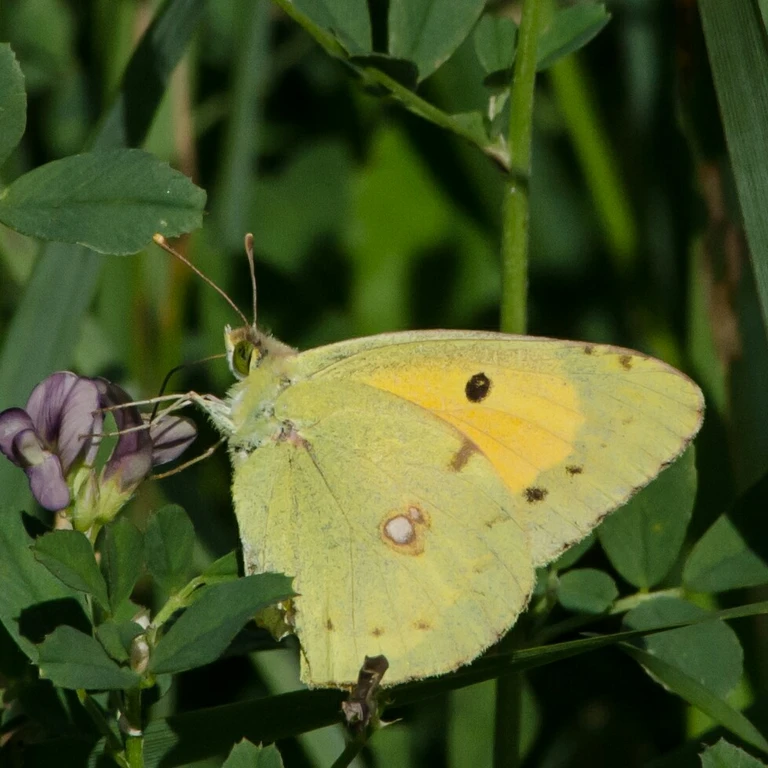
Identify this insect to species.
Colias croceus
